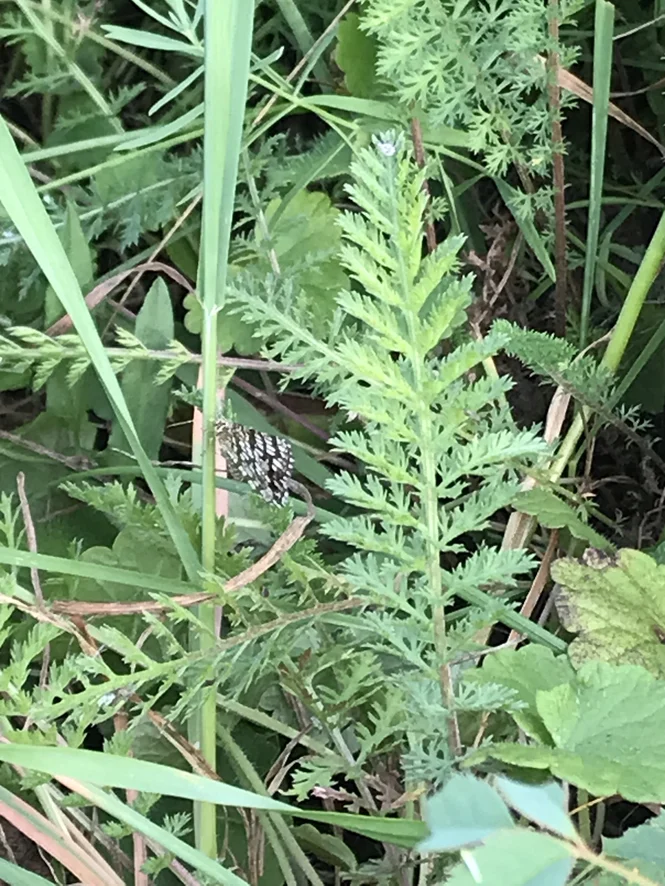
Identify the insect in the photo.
Chiasmia clathrata
